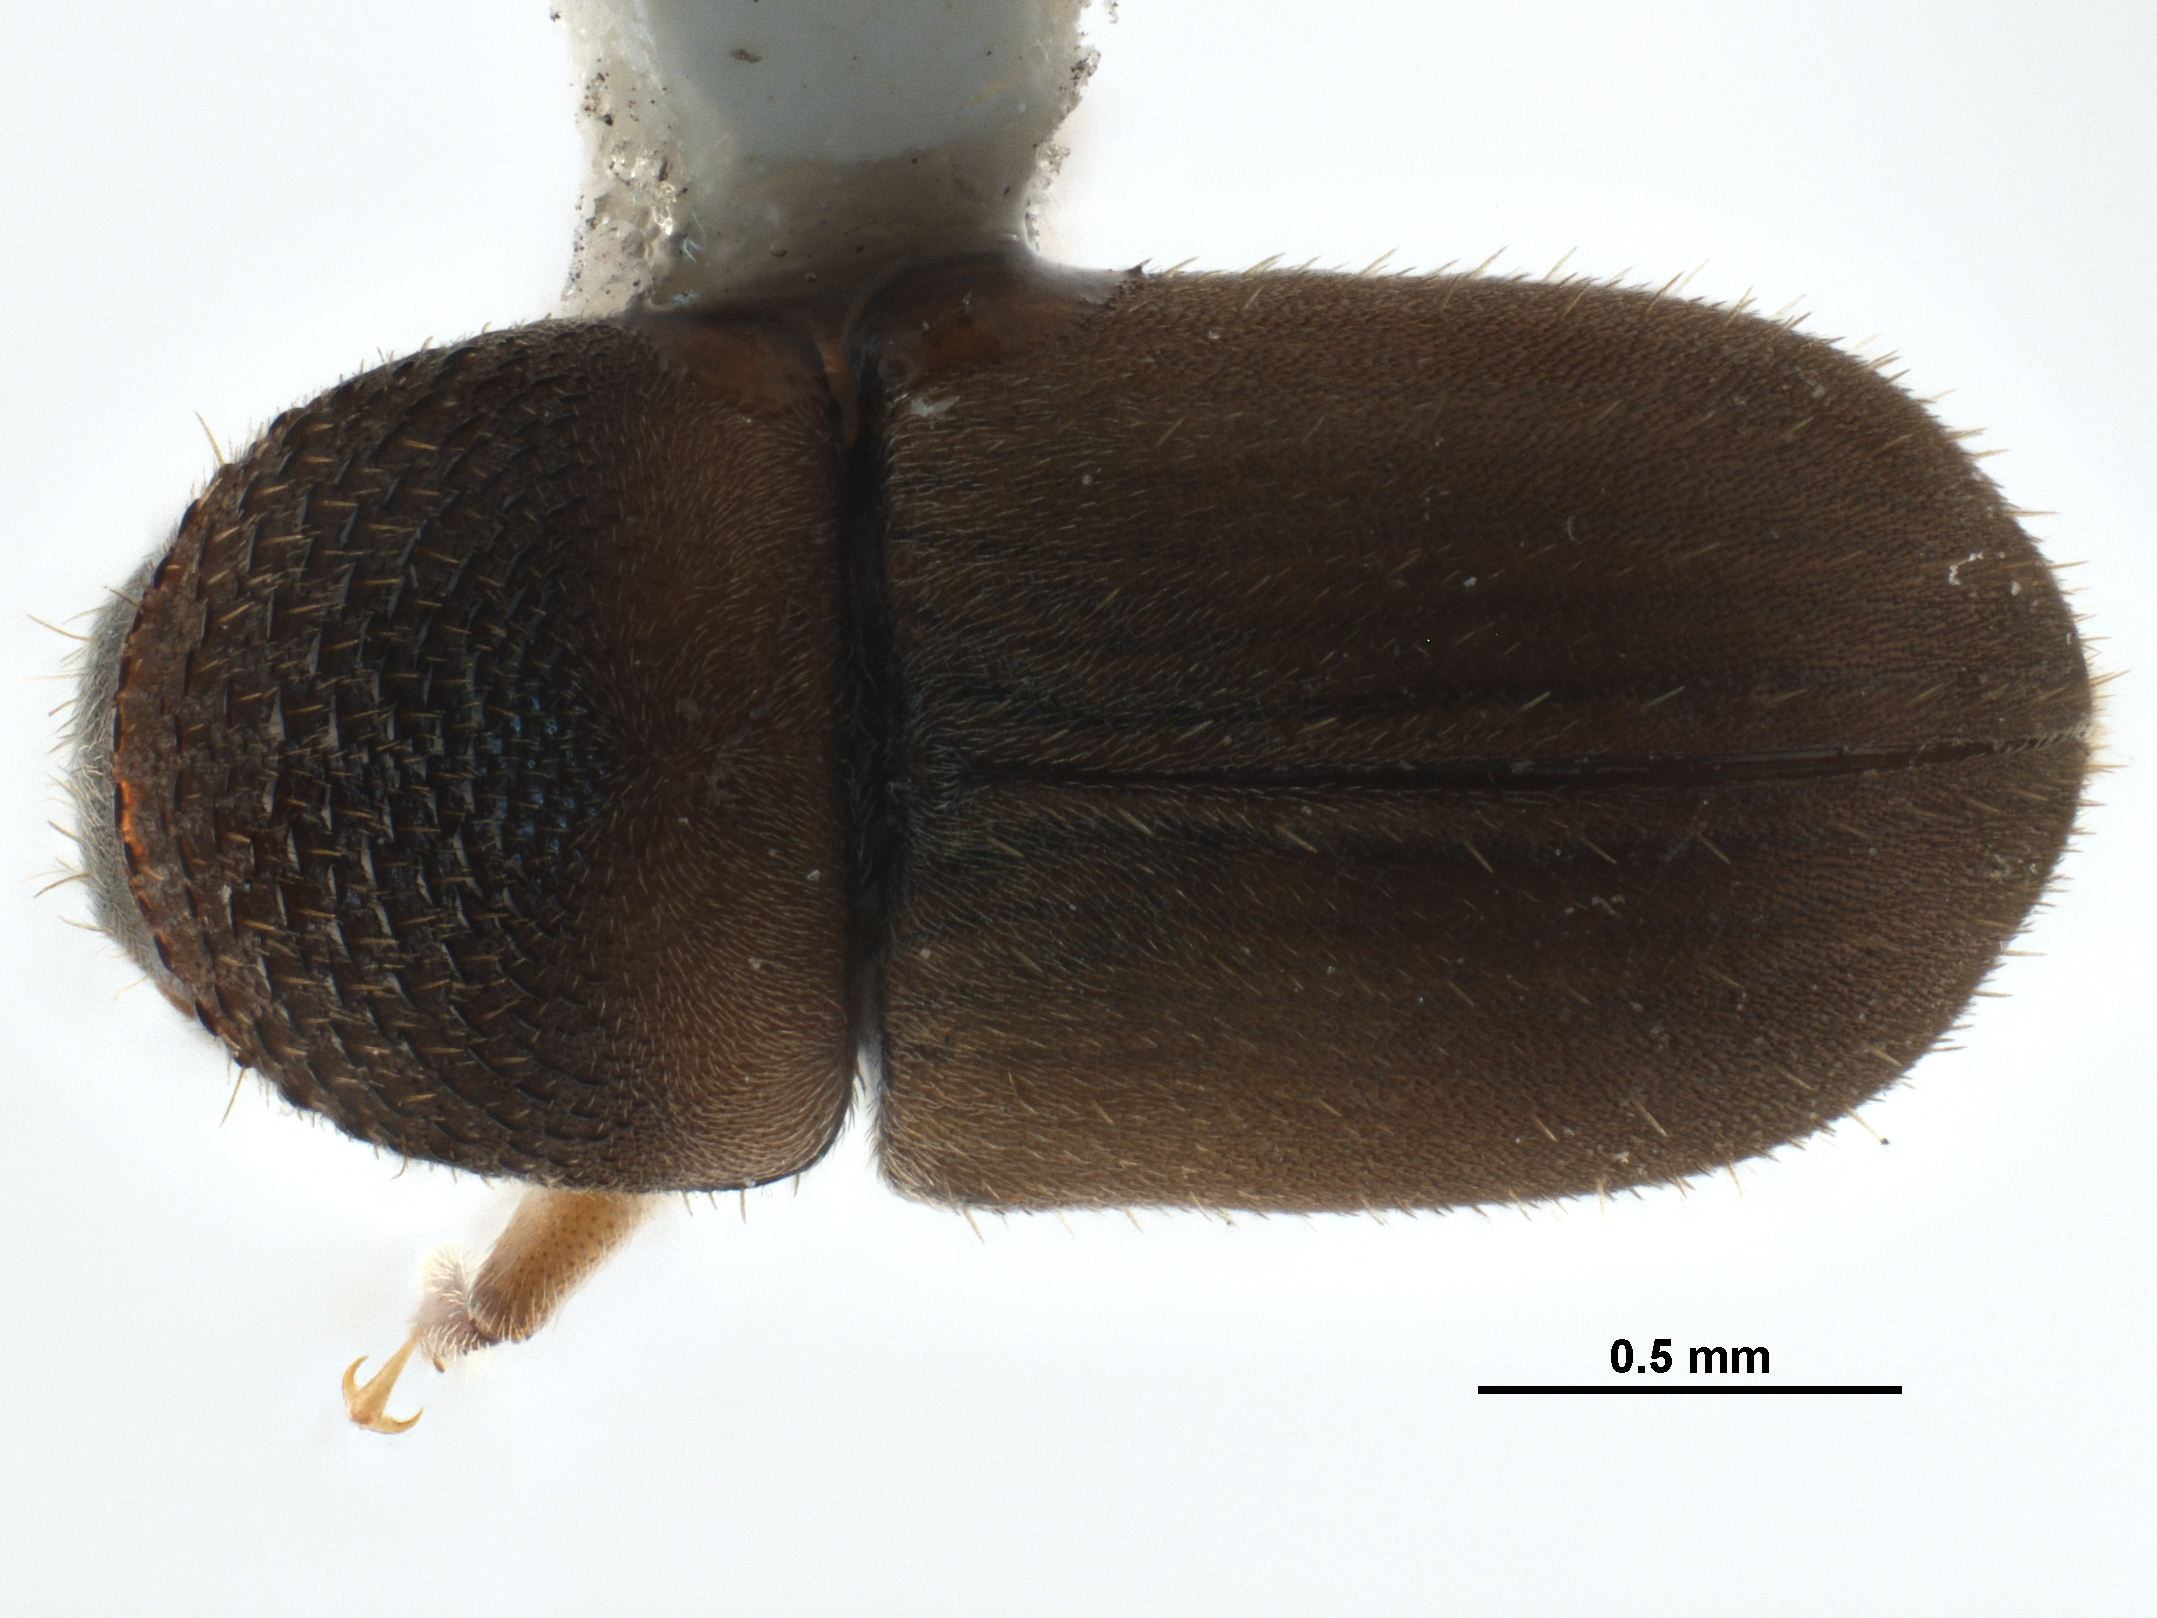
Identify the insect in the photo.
Gymnochilus alni
